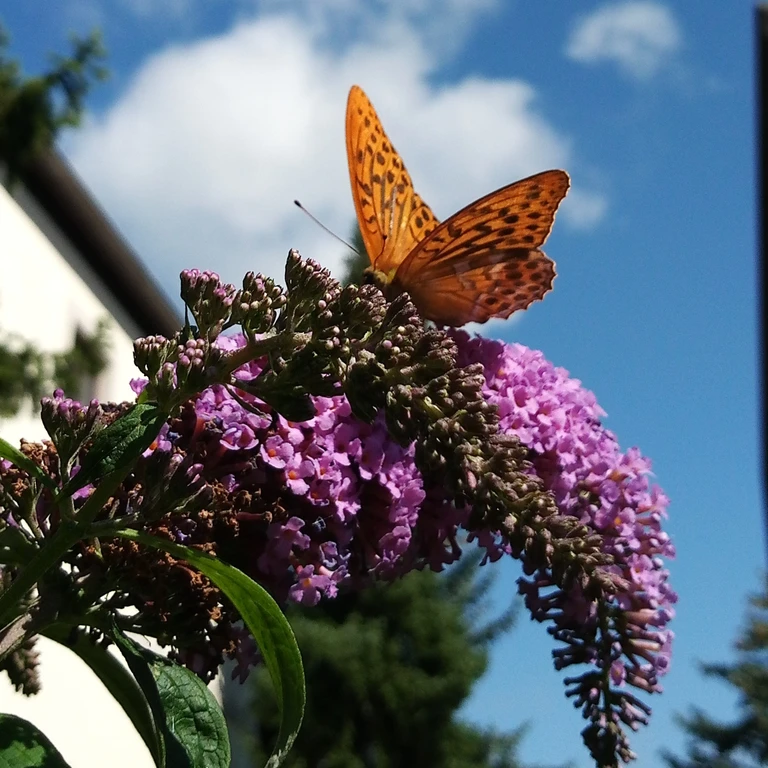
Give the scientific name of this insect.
Argynnis paphia
